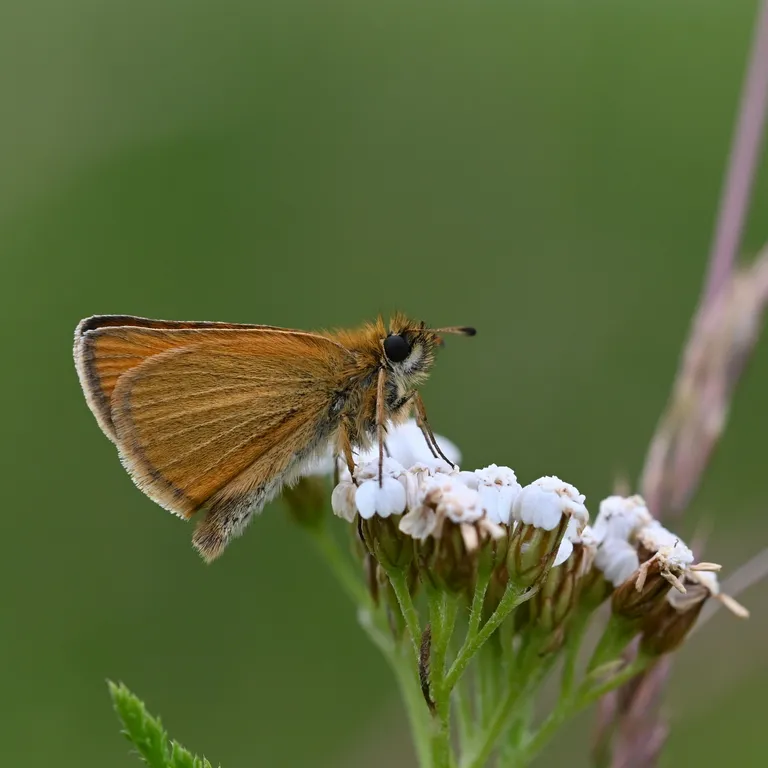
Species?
Thymelicus lineola
